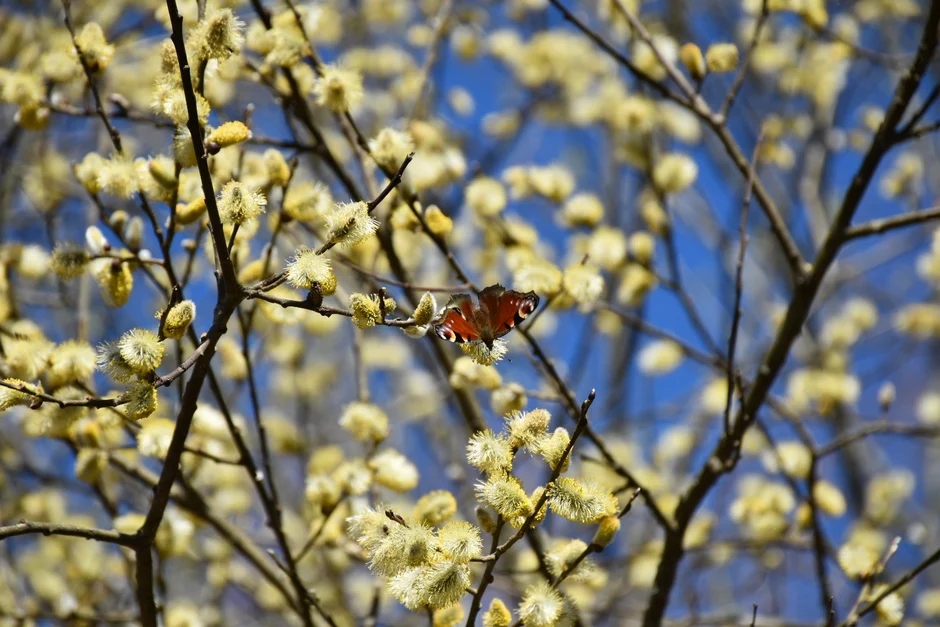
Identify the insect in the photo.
Aglais io
